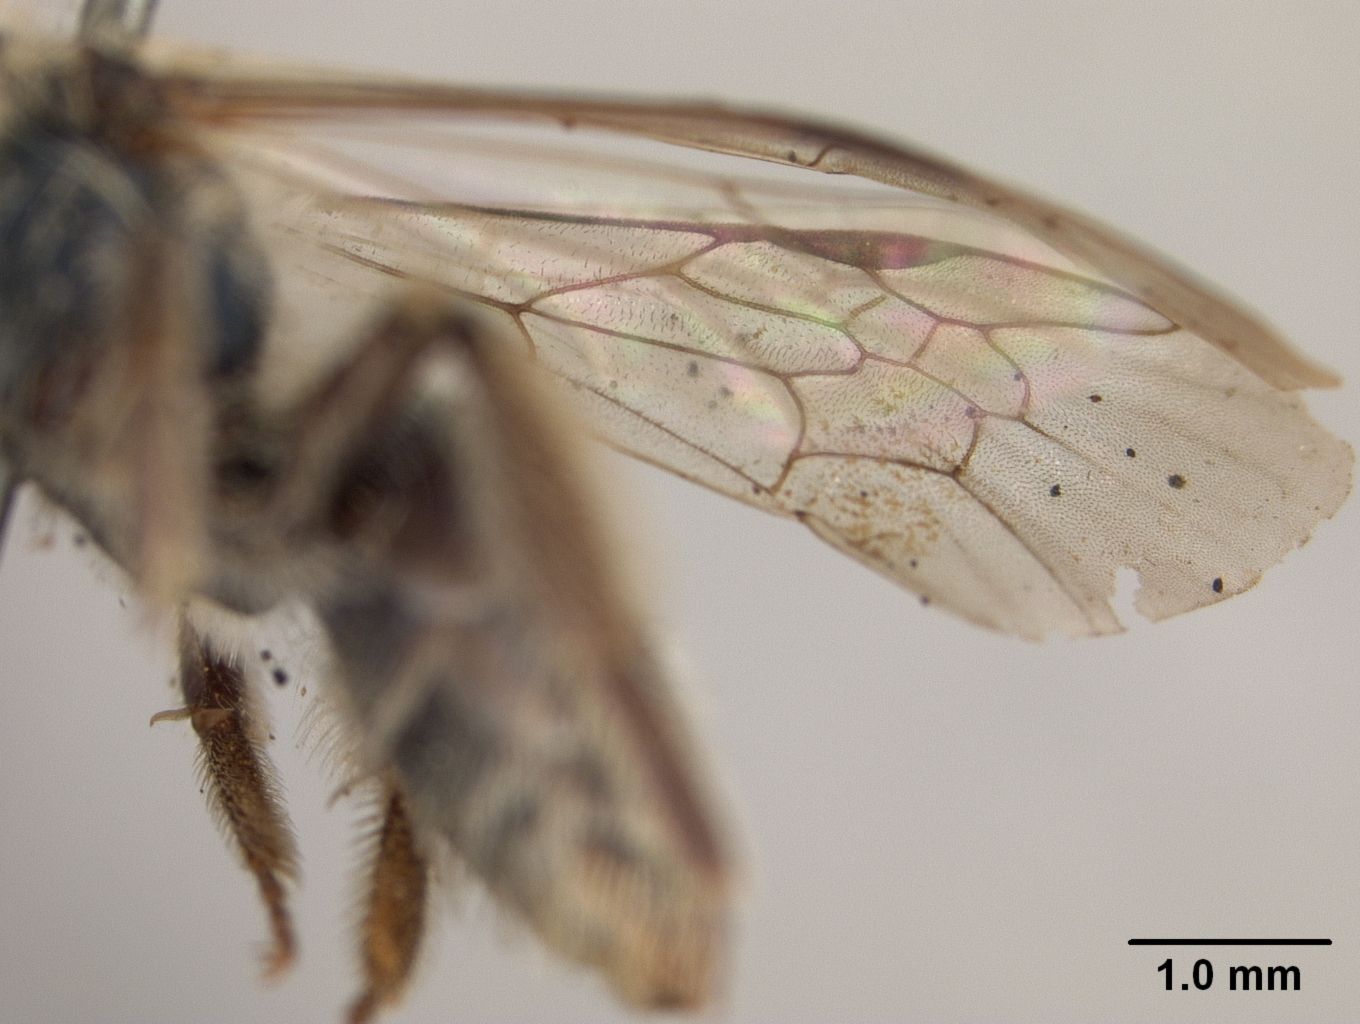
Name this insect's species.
Andrena blandula
